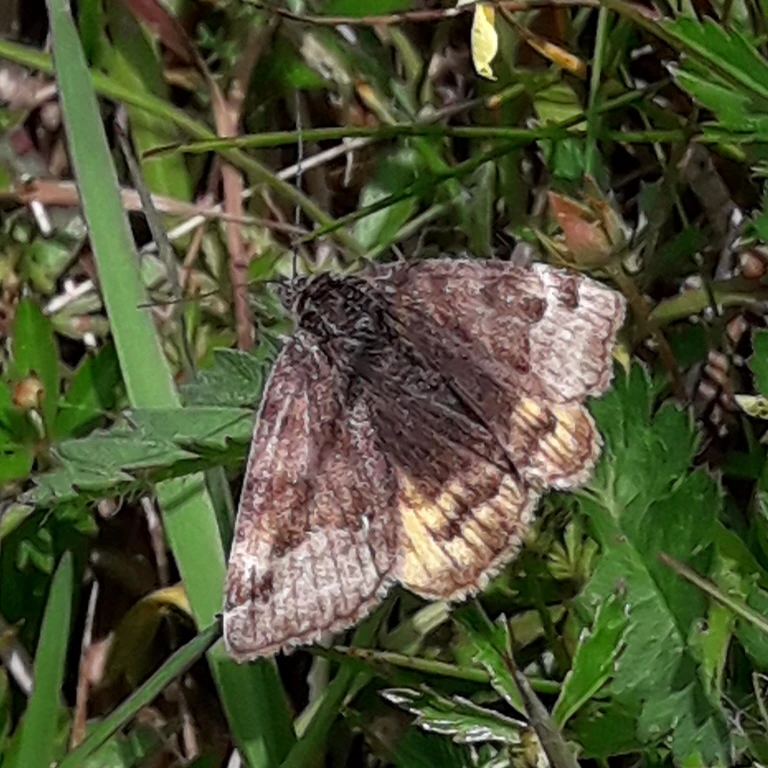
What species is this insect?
Euclidia glyphica
